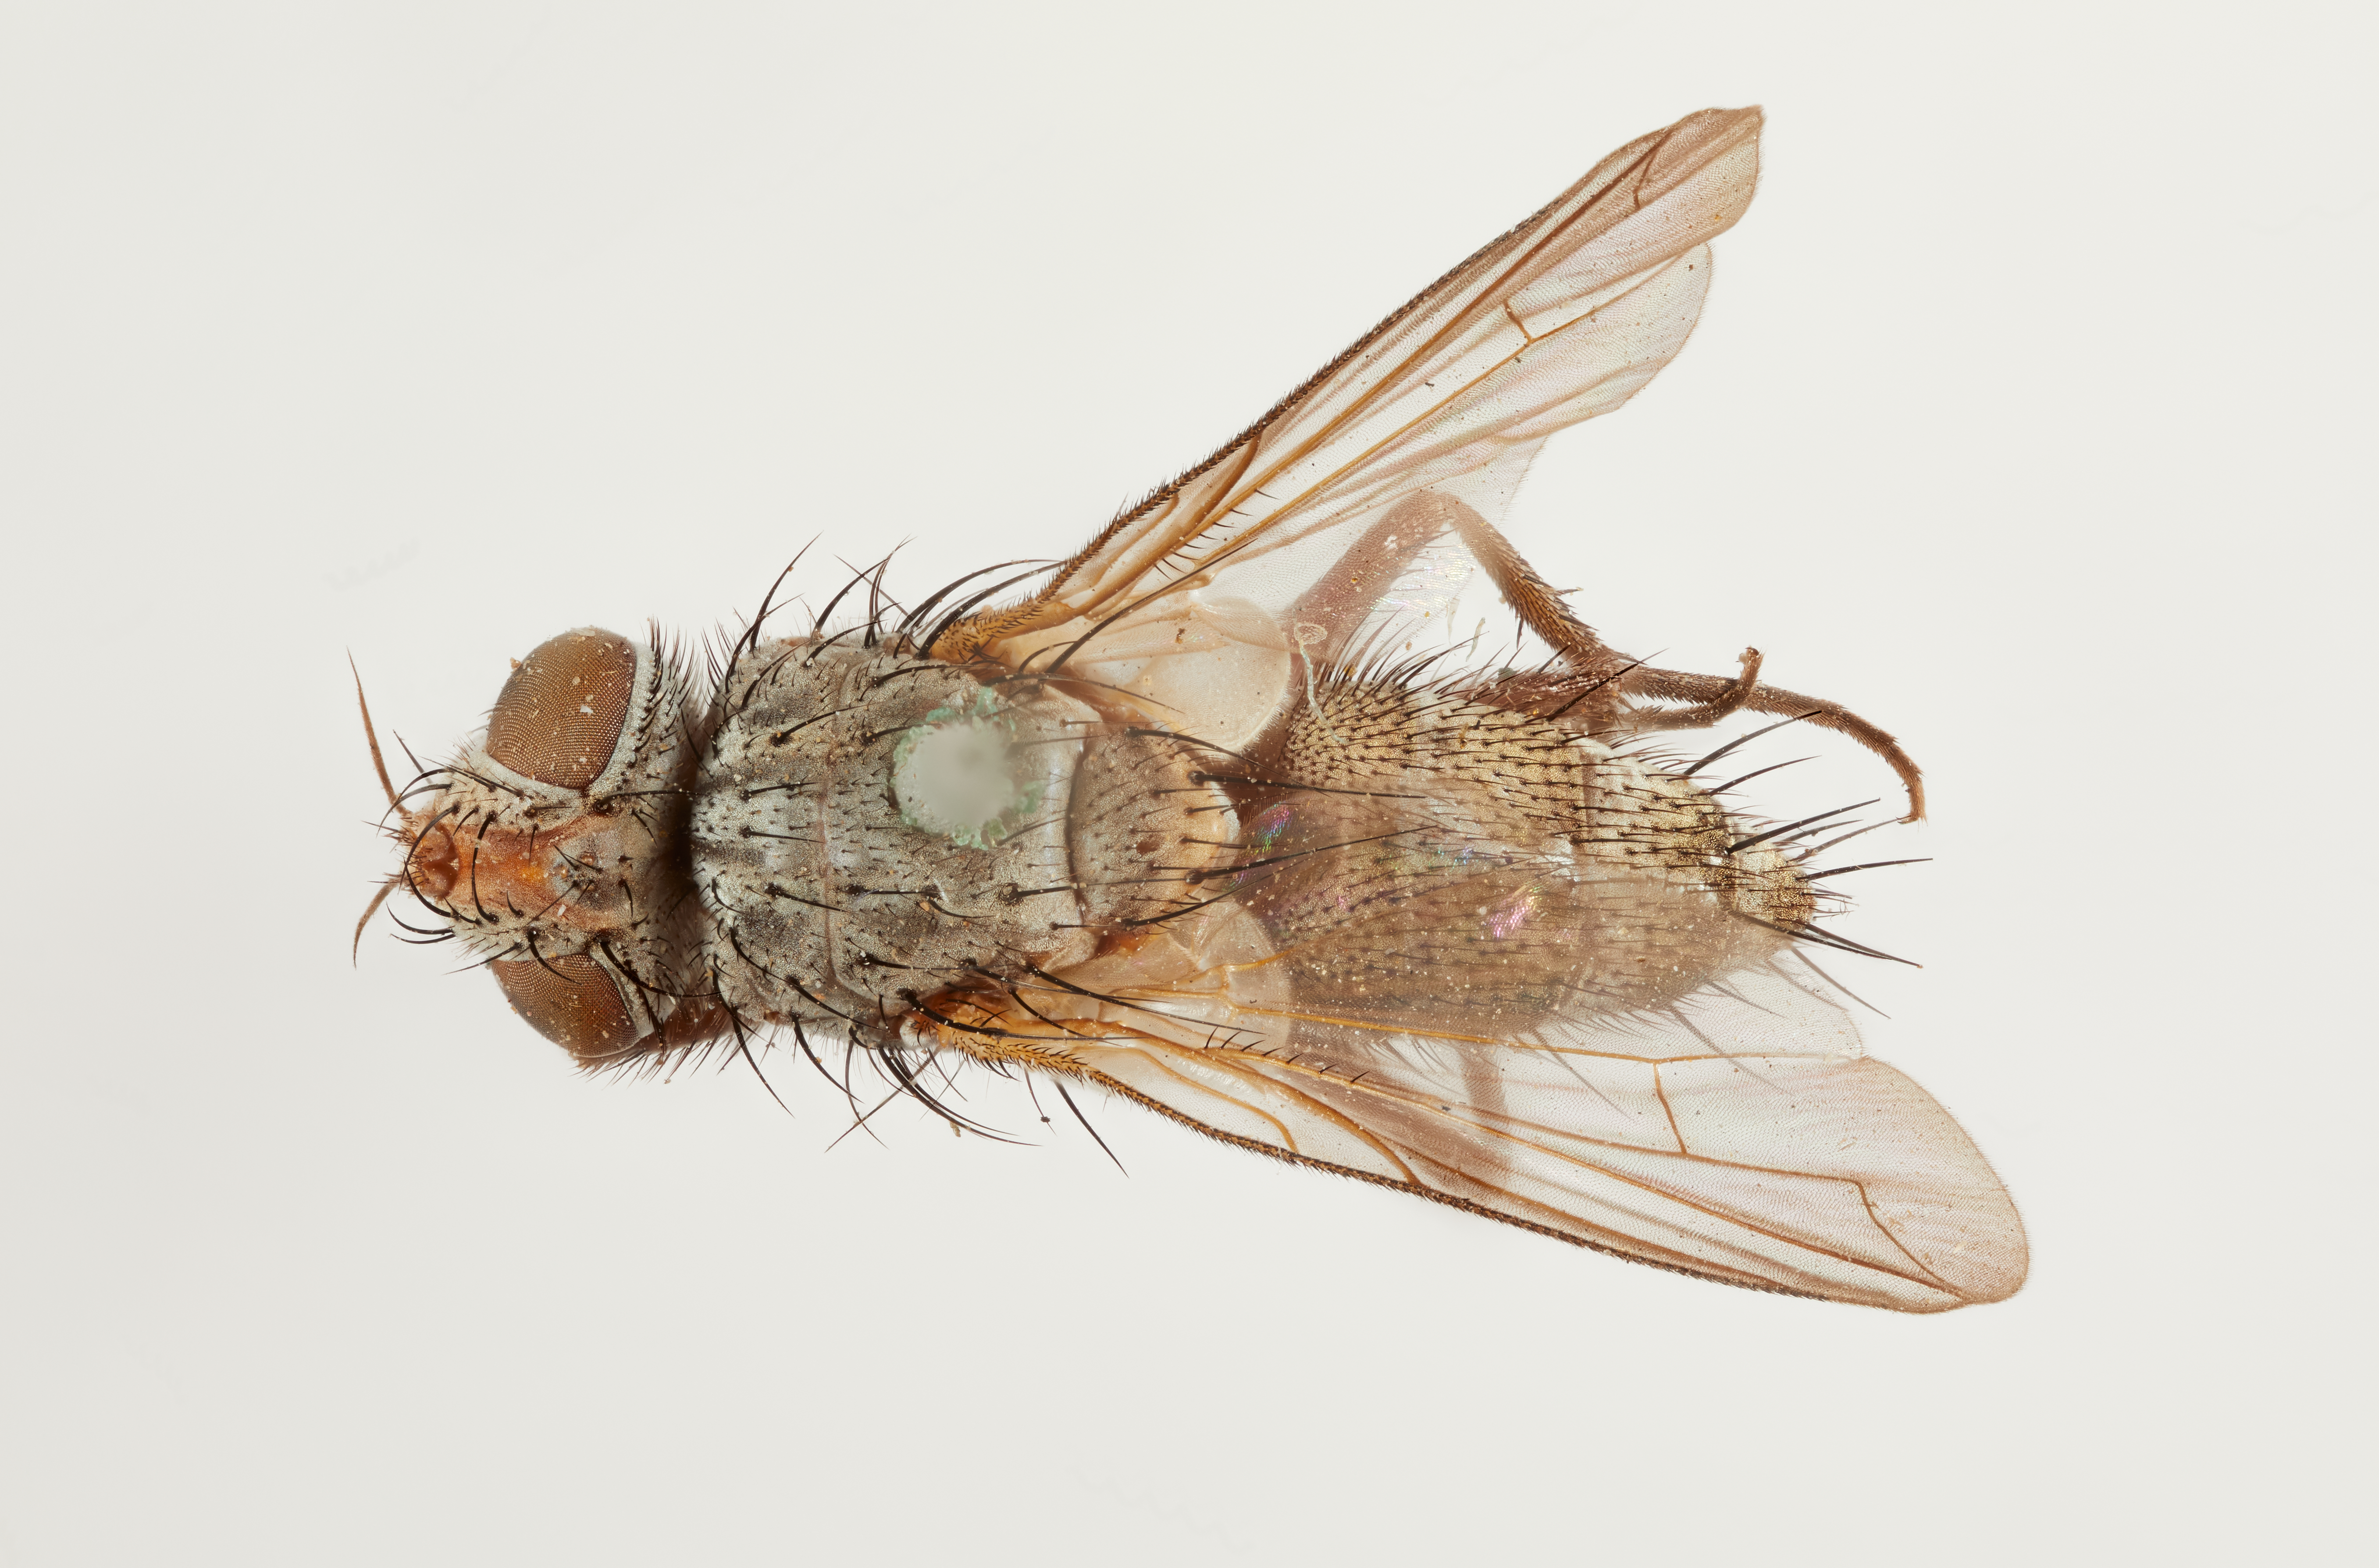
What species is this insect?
Phantasiomyia gracilis
